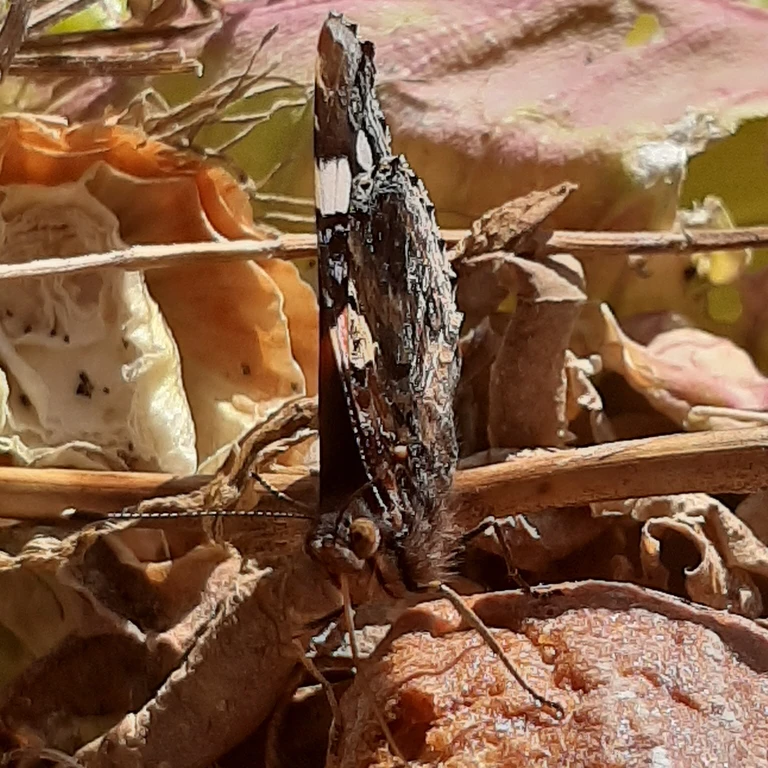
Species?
Vanessa atalanta
